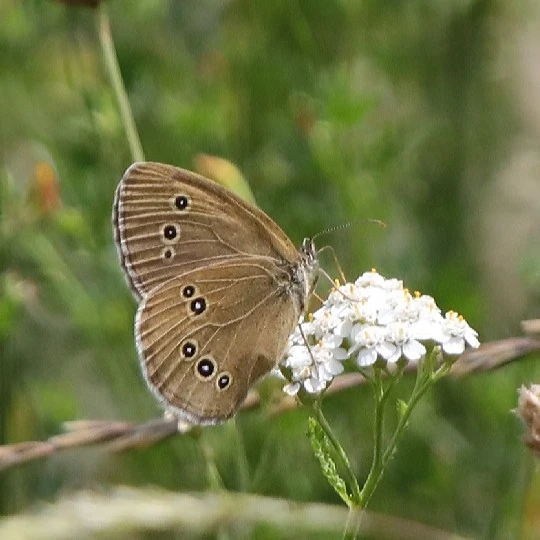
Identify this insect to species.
Aphantopus hyperantus
